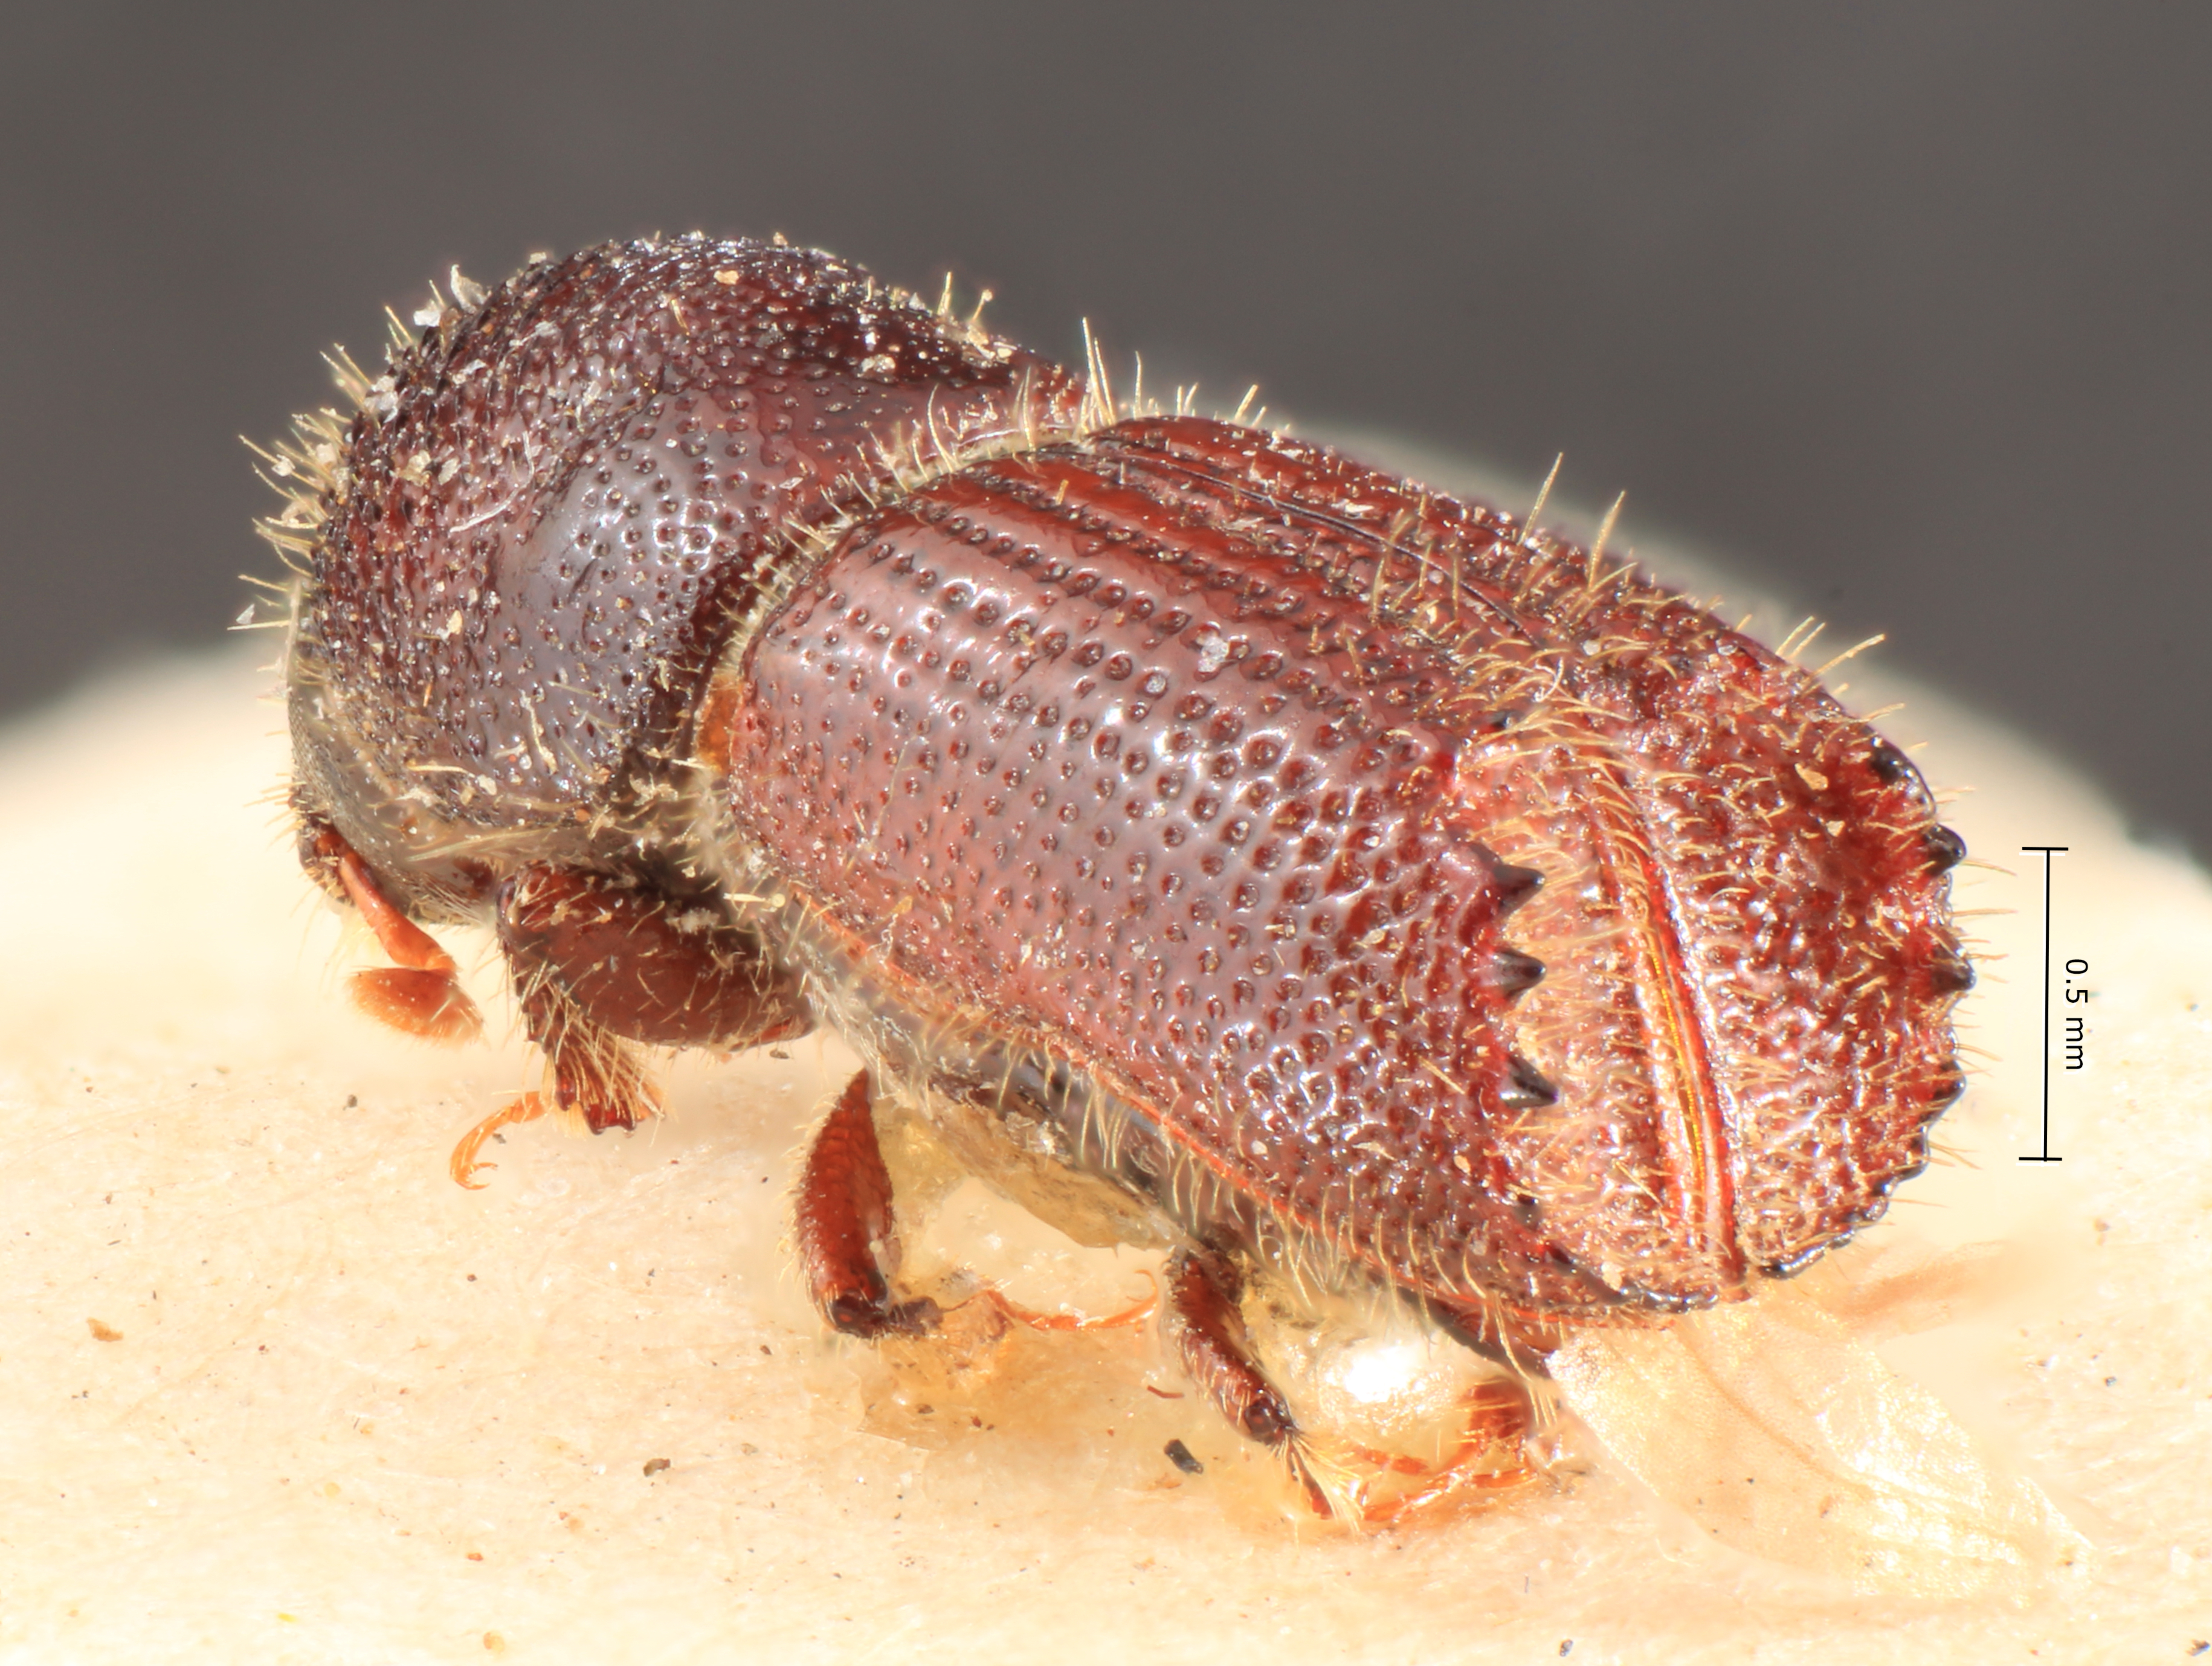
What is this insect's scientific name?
Ips tridentatus
